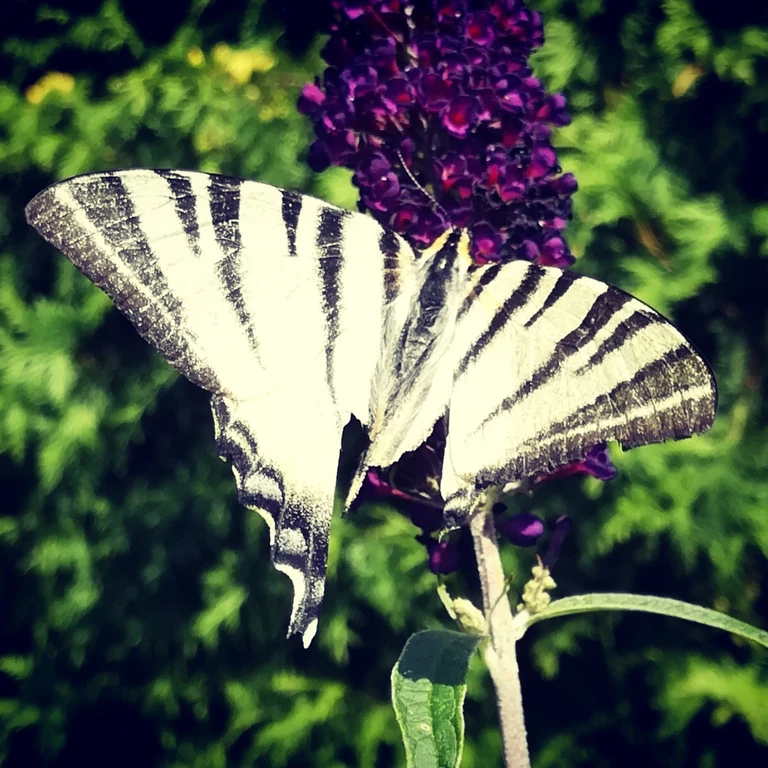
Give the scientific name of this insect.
Iphiclides podalirius
